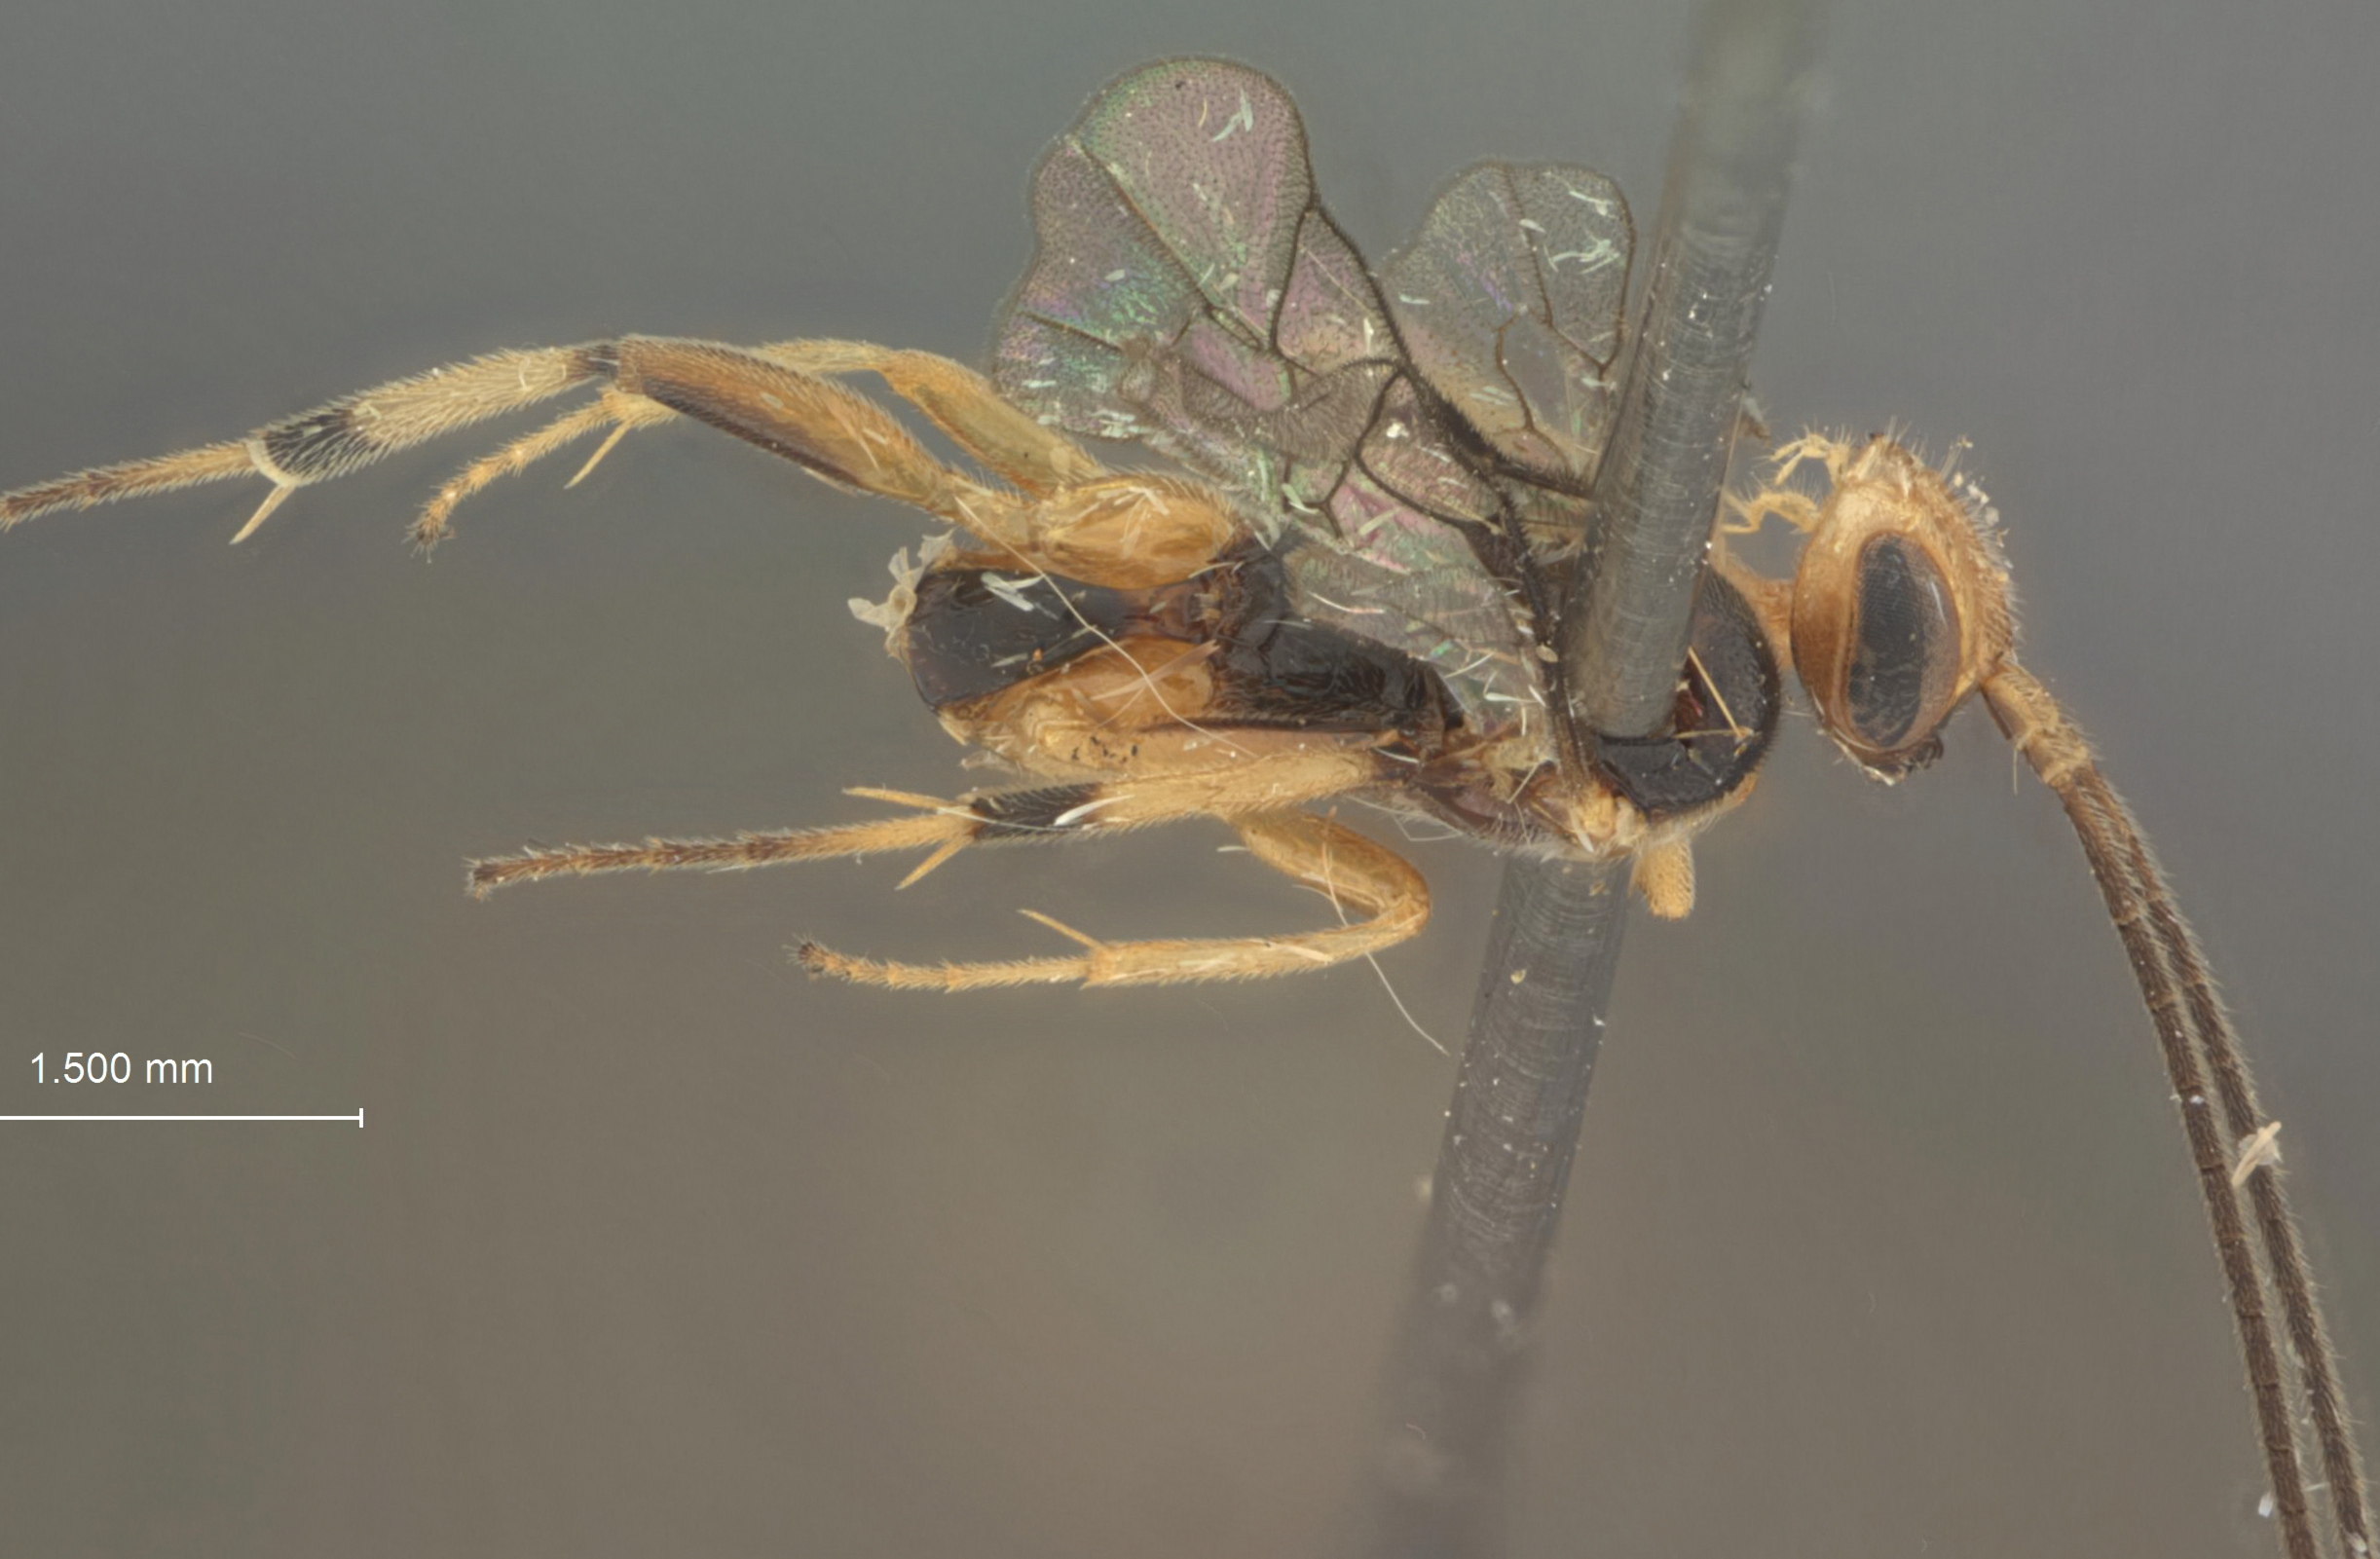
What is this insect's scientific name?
Mesochorus infuscatus
